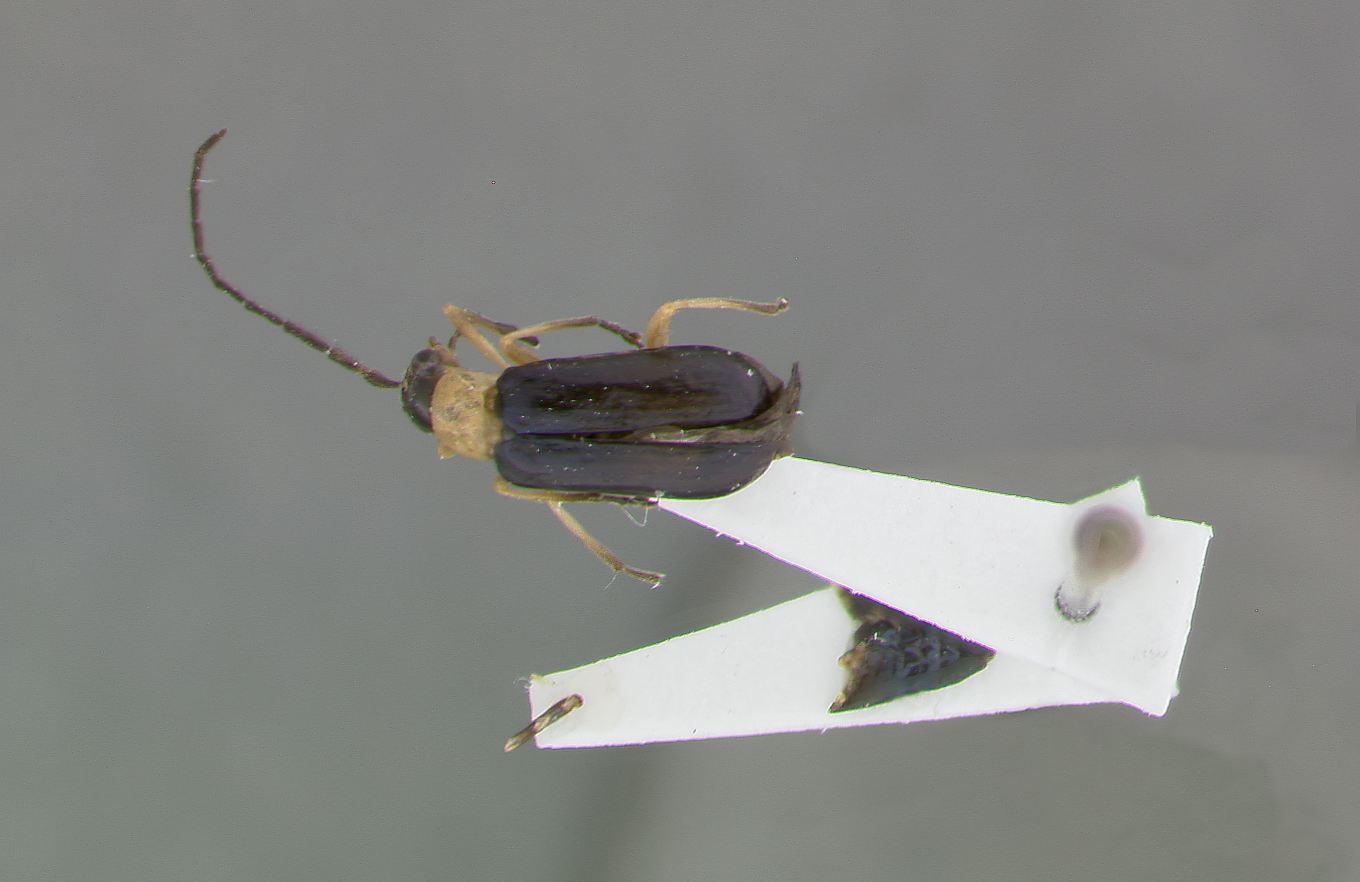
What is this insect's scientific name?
Hyphaenia volkovitschi
